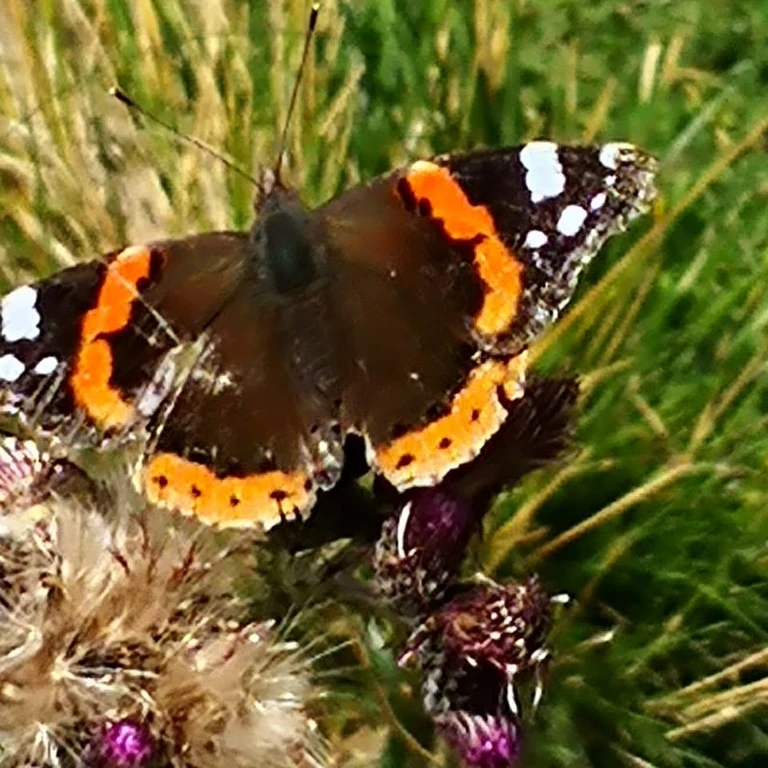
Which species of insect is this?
Vanessa atalanta
